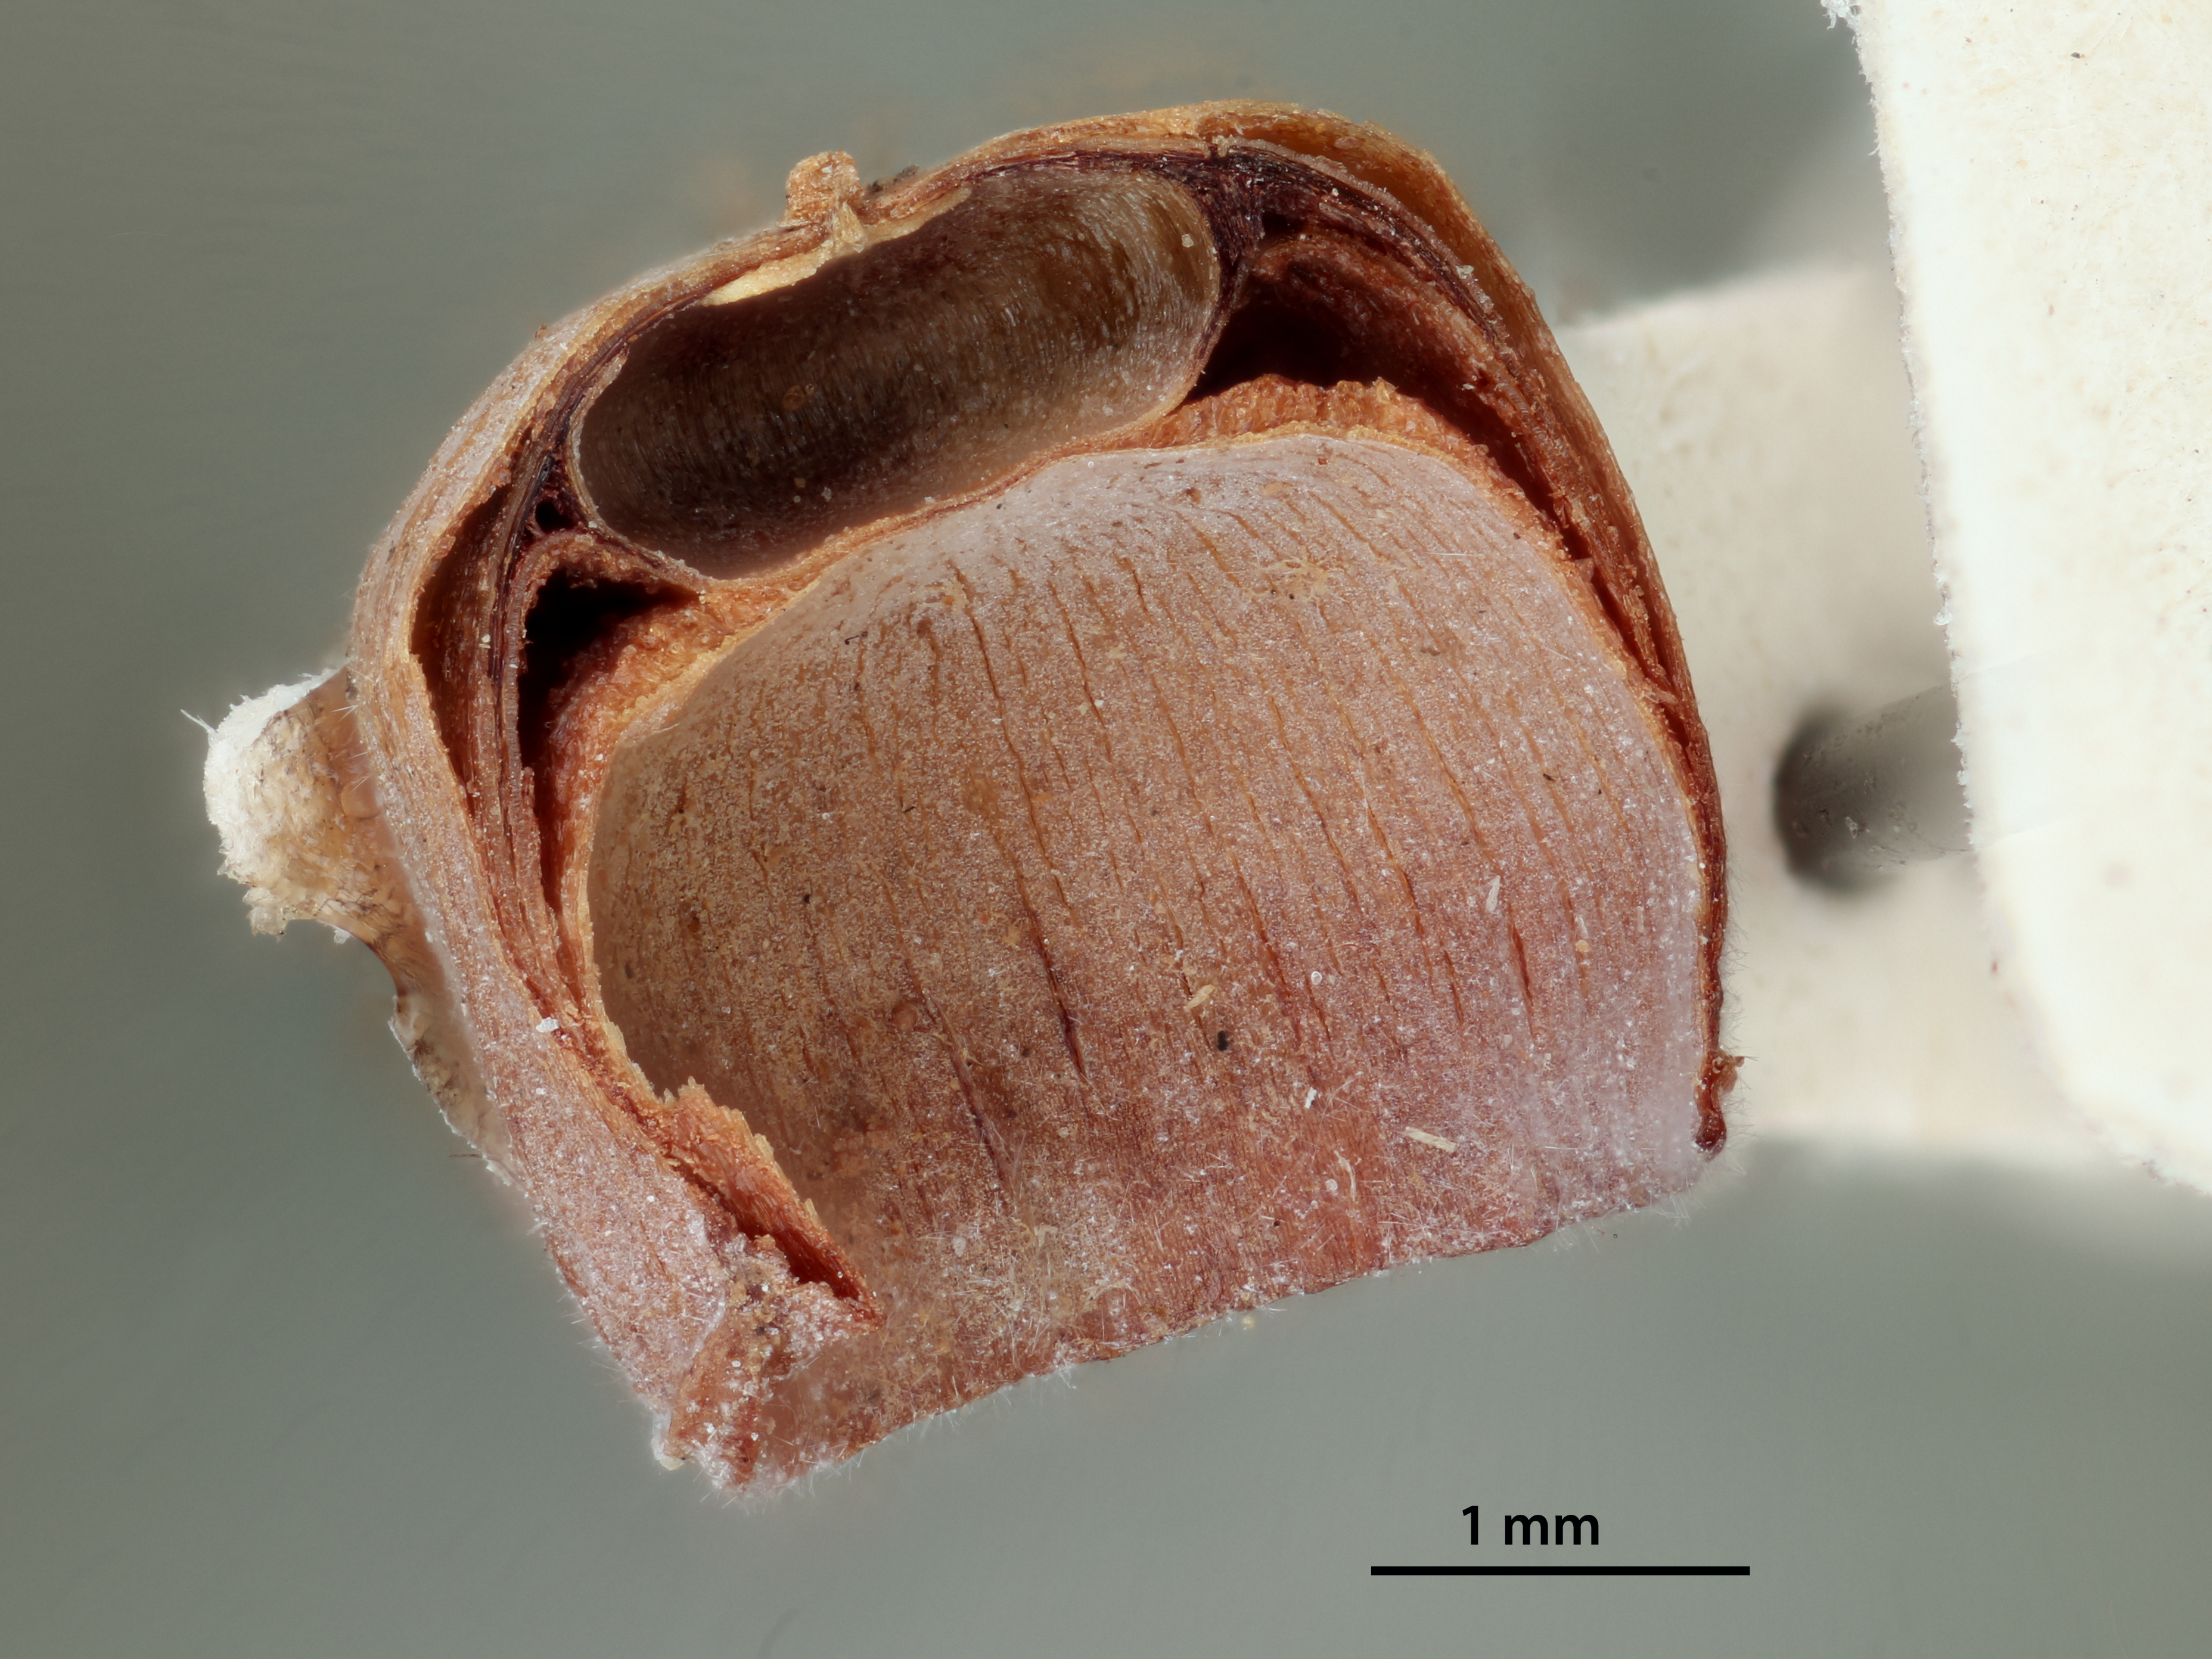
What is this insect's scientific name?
Andricus scutella
